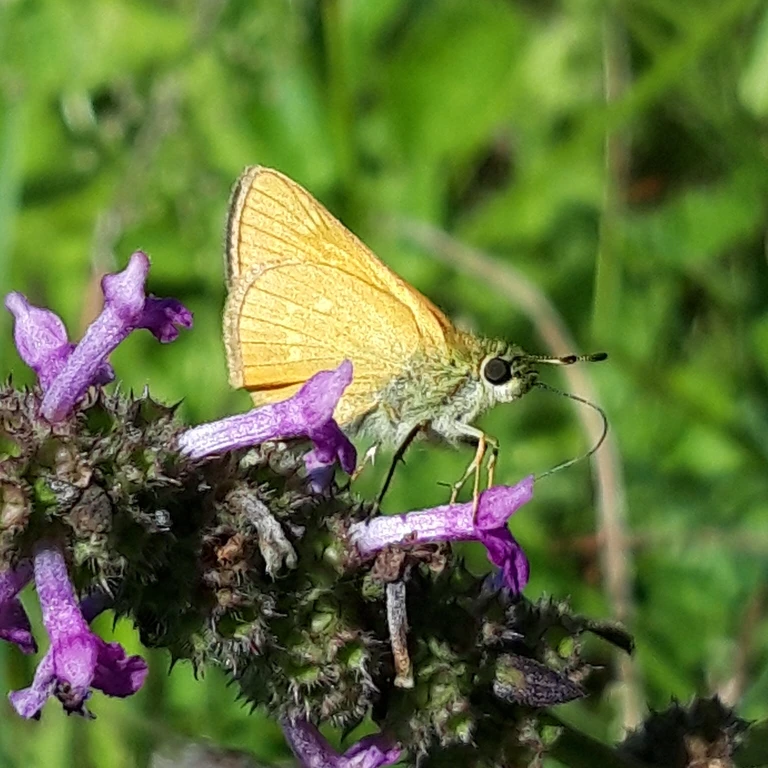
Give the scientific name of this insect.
Ochlodes sylvanus (also Ochlodes venata)
